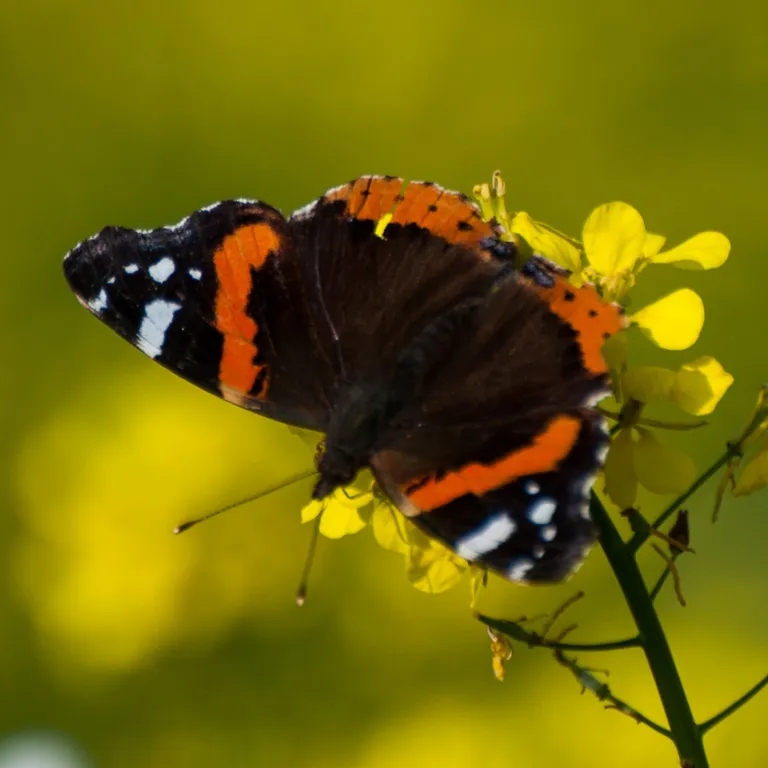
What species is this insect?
Vanessa atalanta
